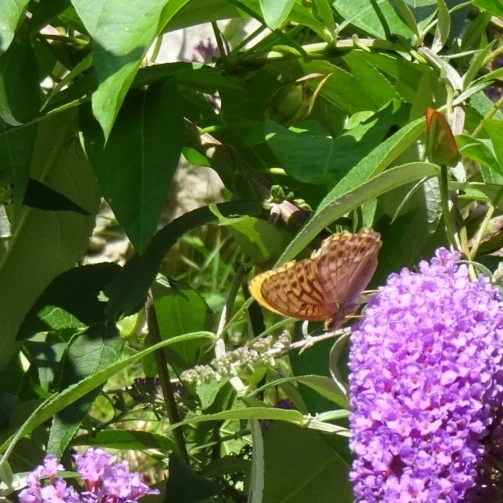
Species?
Argynnis paphia
